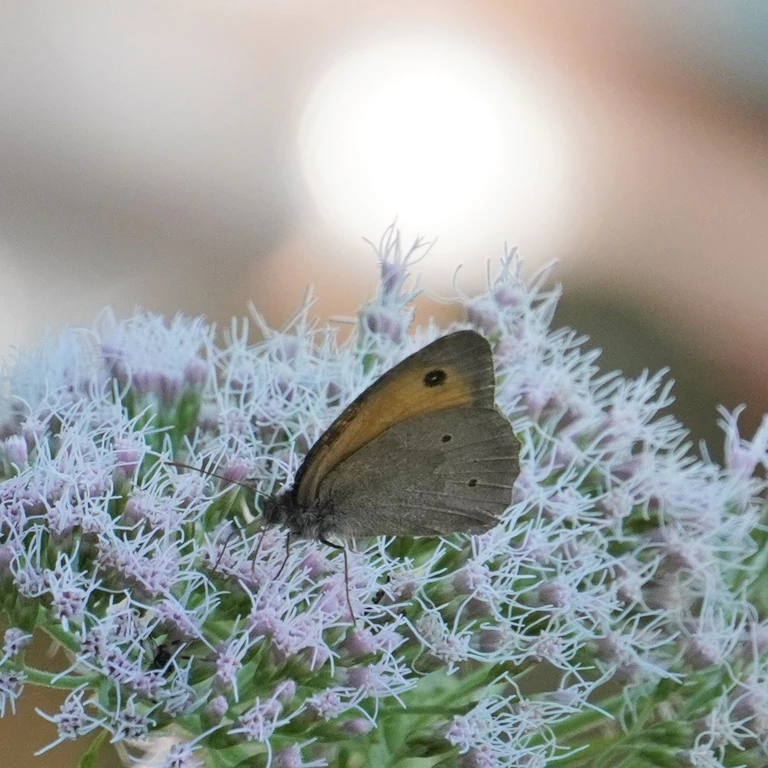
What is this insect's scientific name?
Maniola jurtina
